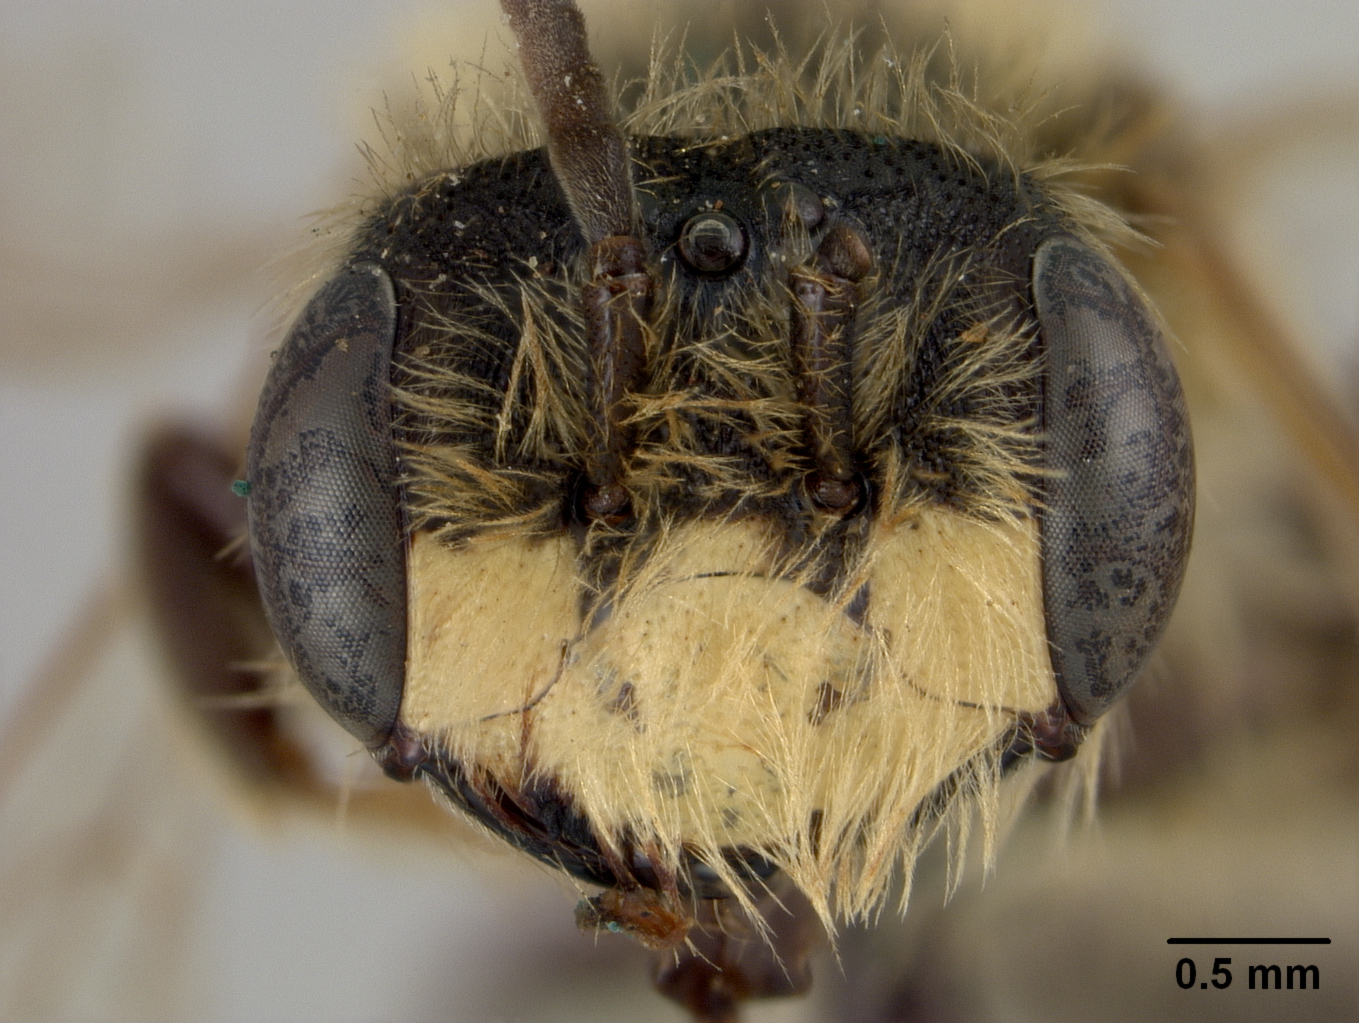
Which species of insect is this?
Andrena kansensis
